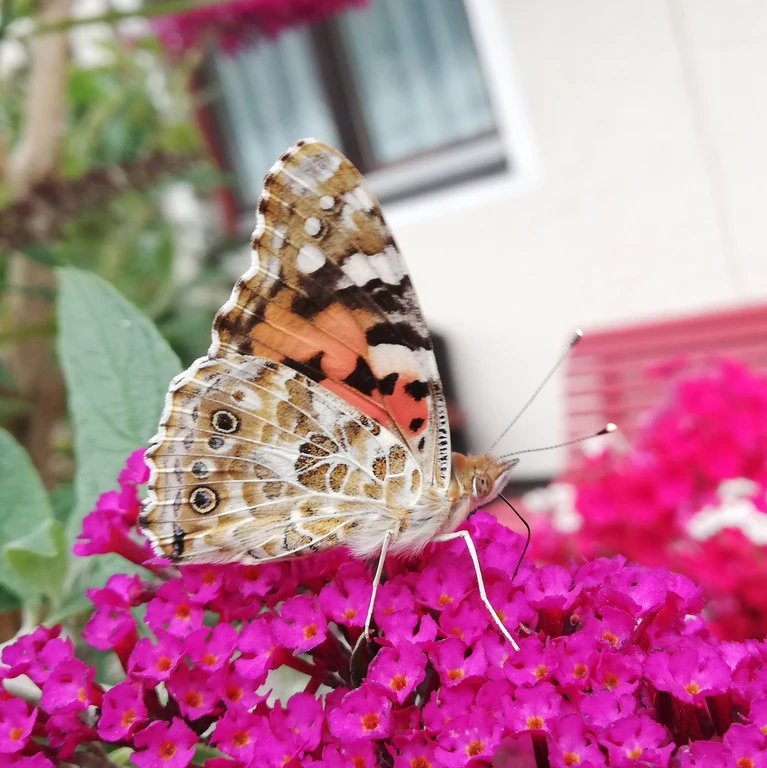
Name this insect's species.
Vanessa cardui
